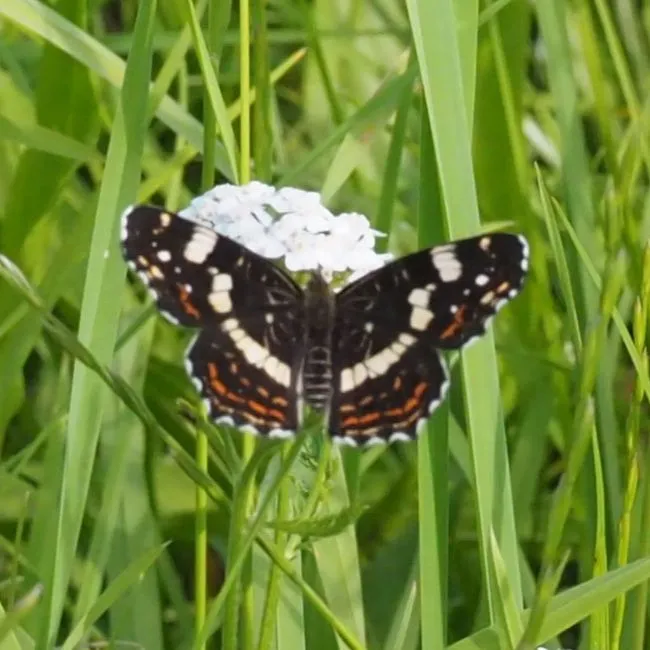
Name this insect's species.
Araschnia levana
